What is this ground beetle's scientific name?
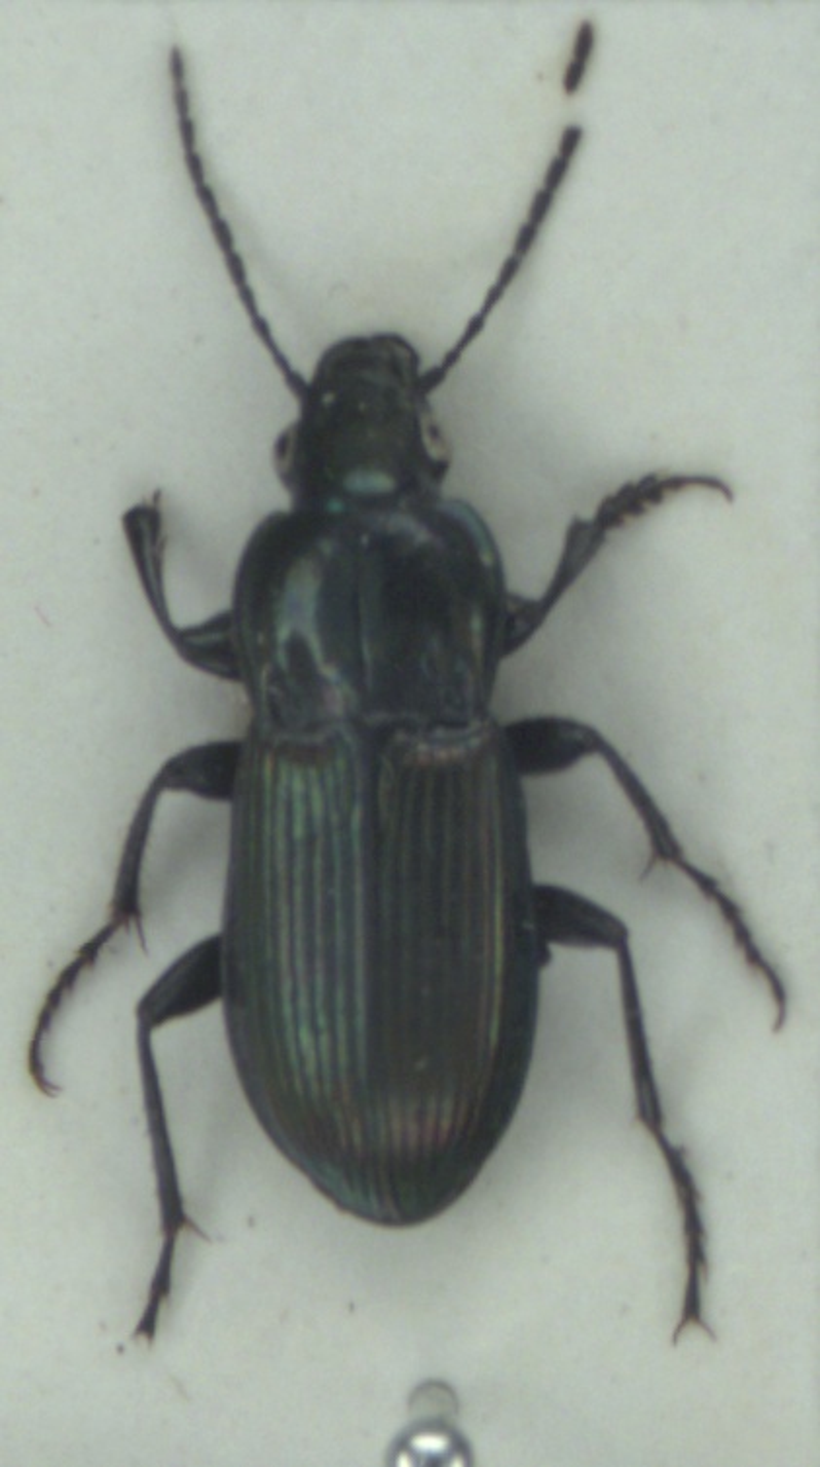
Poecilus lepidus
